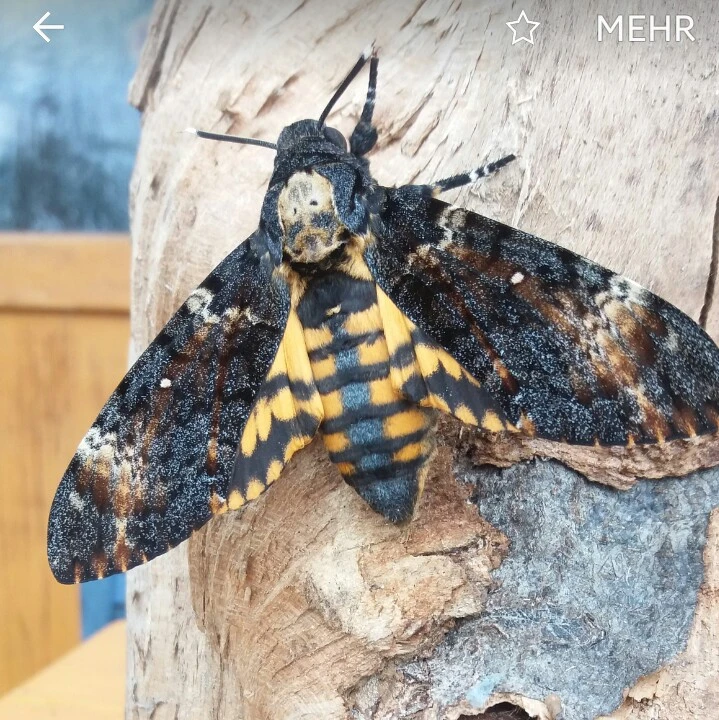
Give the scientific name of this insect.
Acherontia atropos
